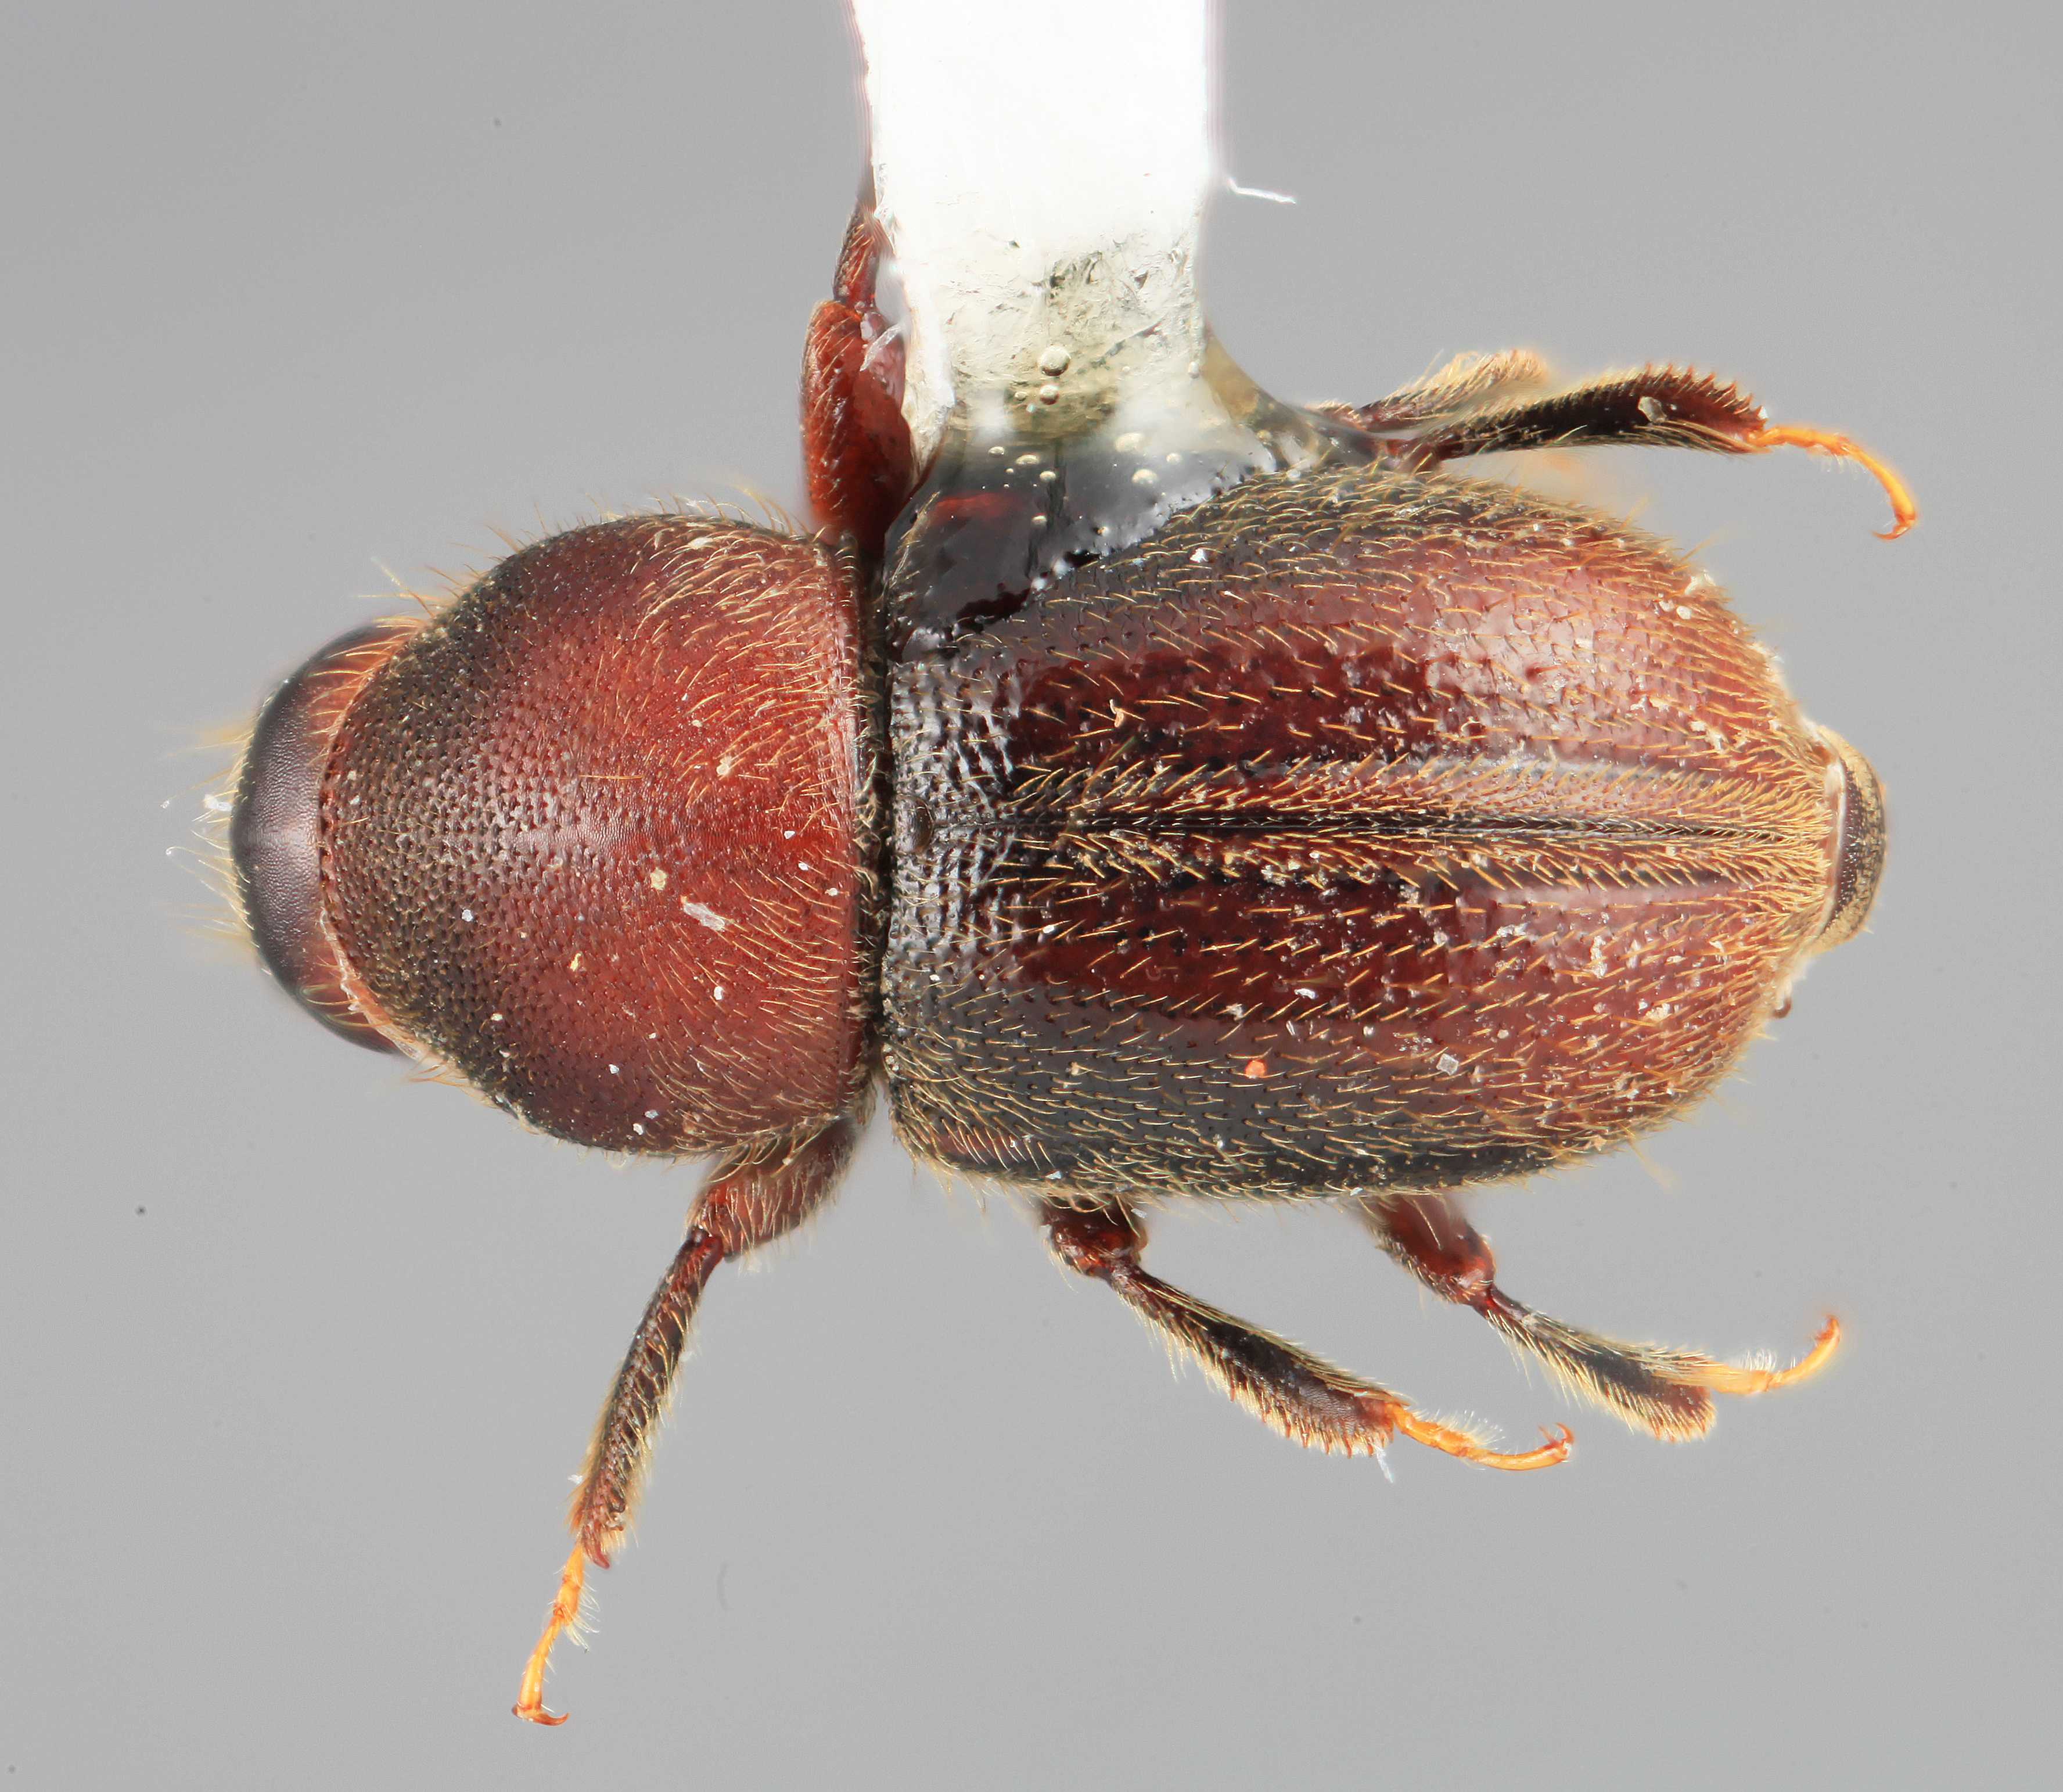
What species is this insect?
Scolytodes opacus
